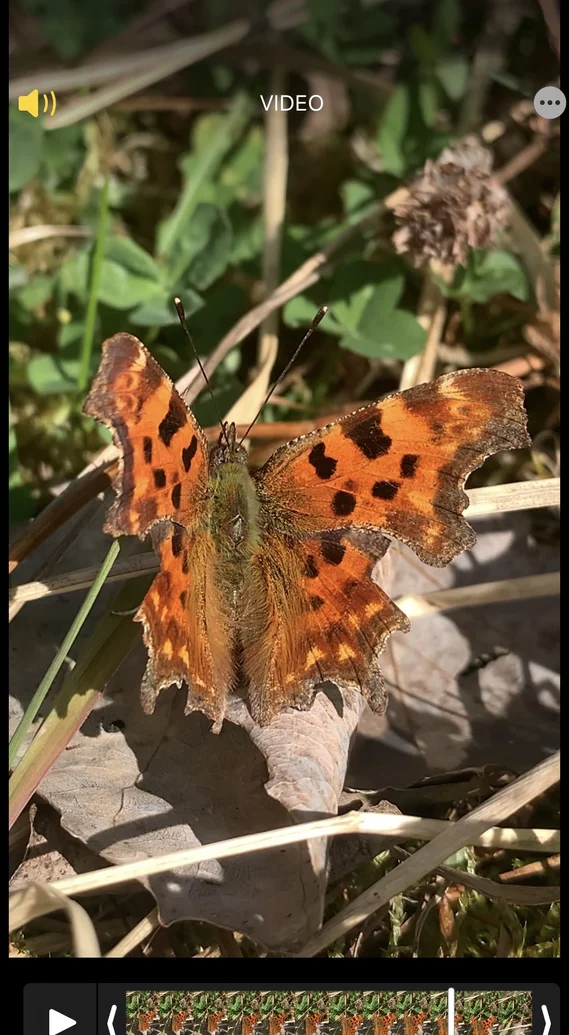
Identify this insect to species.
Polygonia c-album
